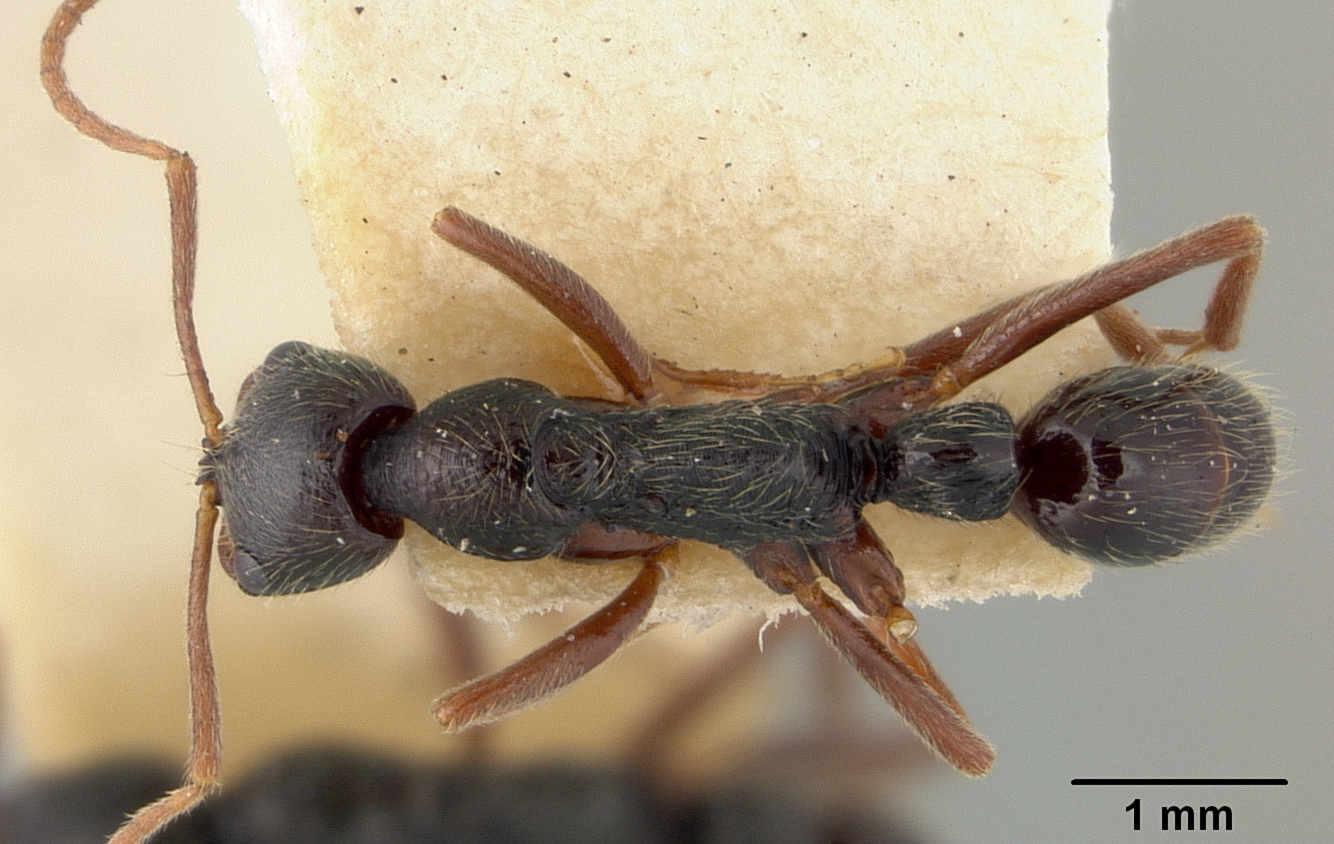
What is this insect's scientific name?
Leptogenys donisthorpei
